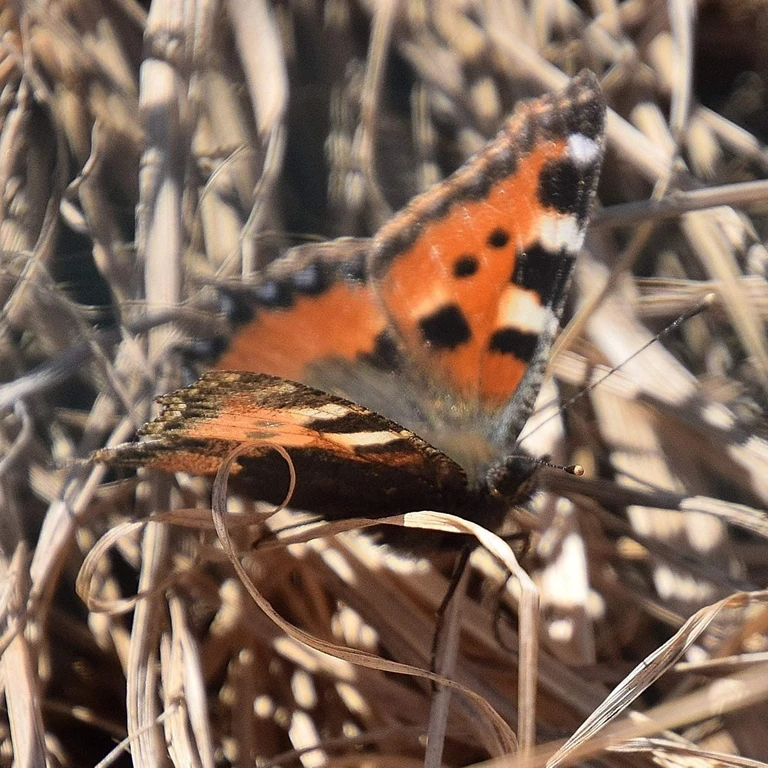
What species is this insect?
Aglais urticae
